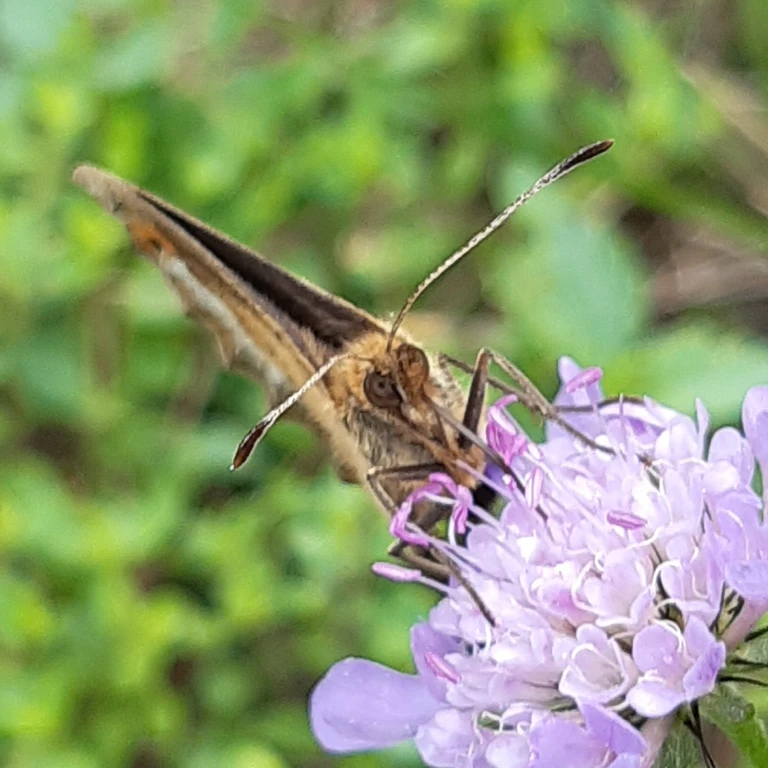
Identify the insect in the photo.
Erebia aethiops
